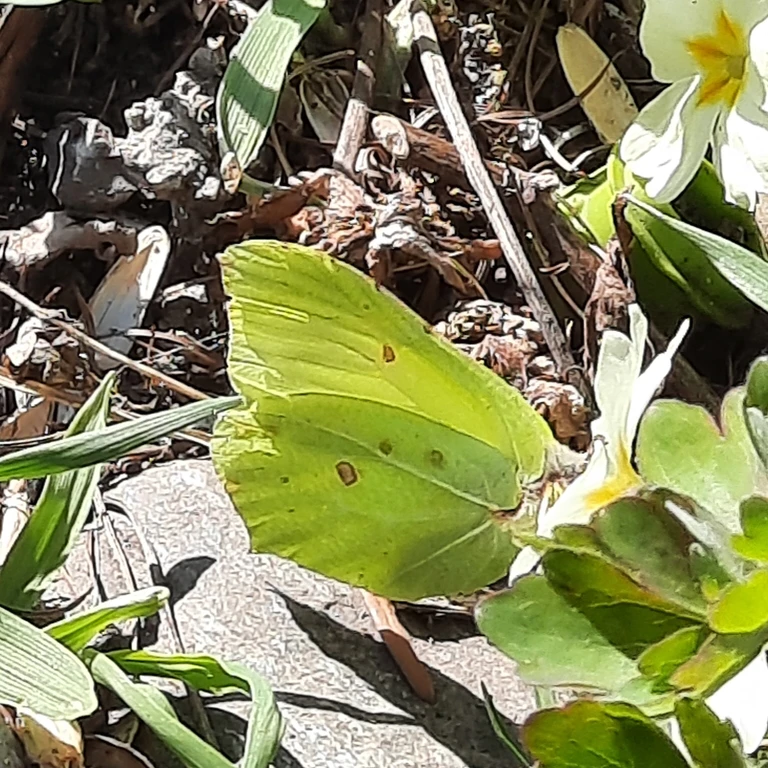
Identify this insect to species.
Gonepteryx rhamni
